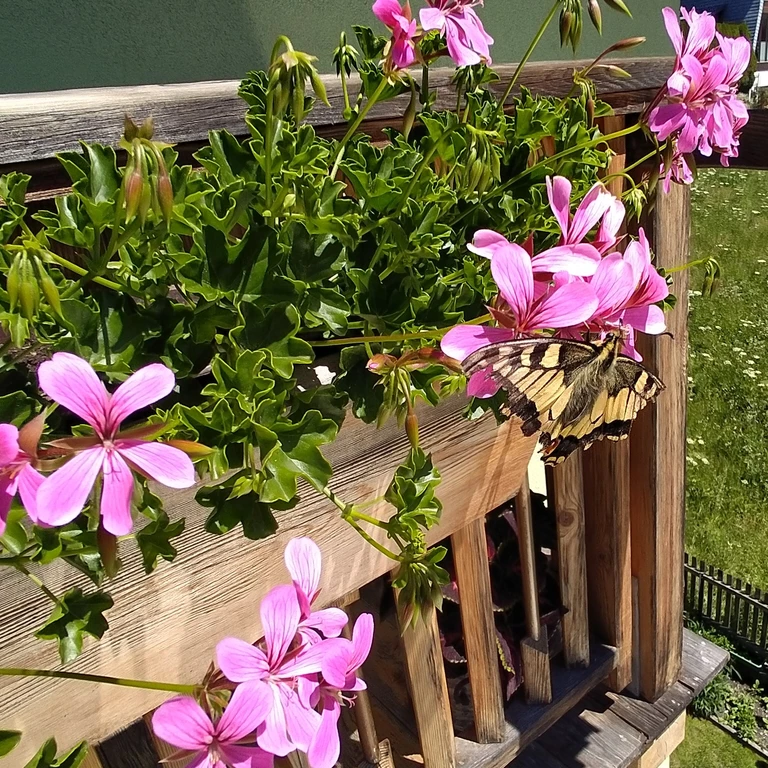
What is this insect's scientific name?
Papilio machaon
